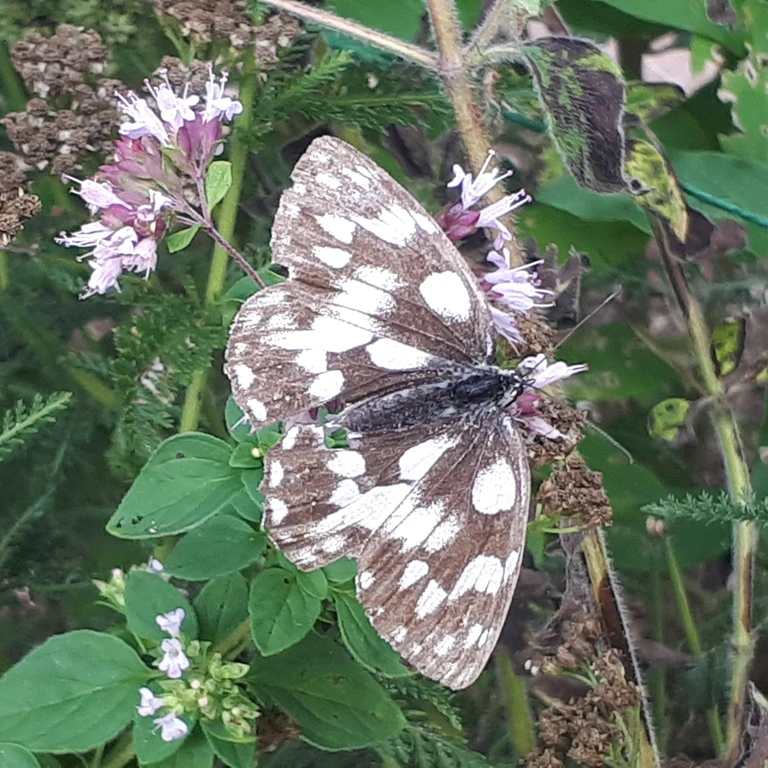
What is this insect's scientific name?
Melanargia galathea
